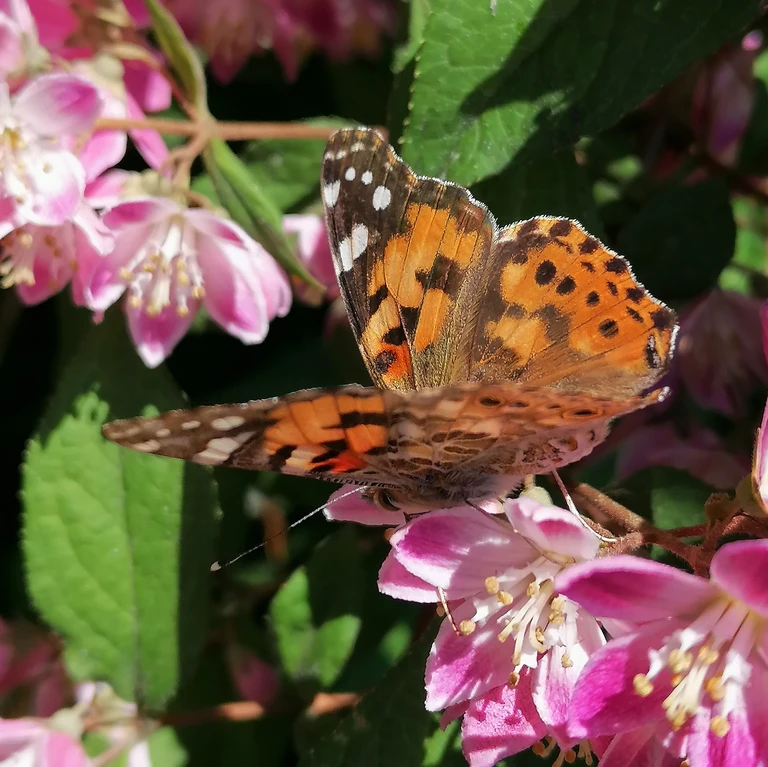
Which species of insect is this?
Vanessa cardui
